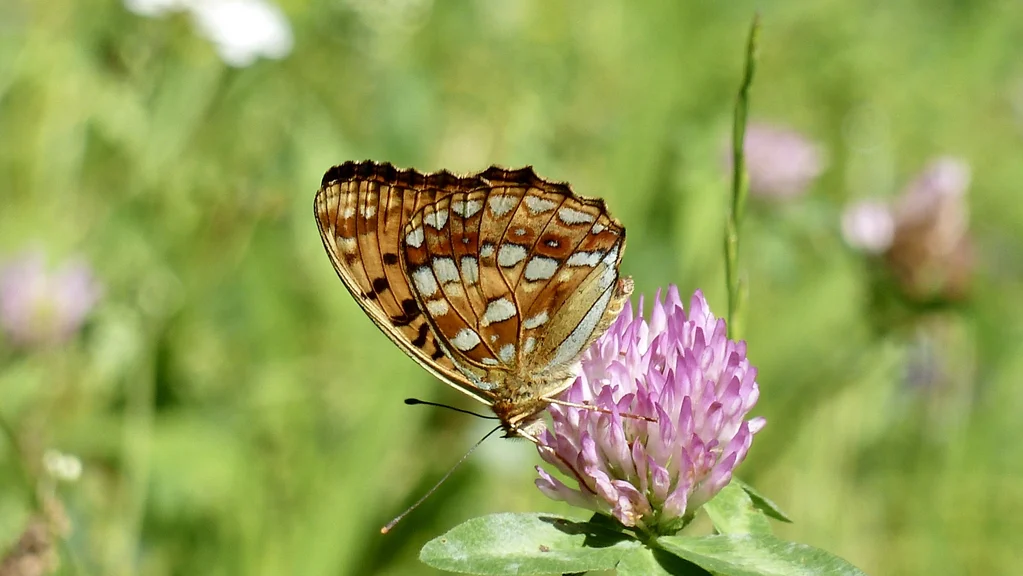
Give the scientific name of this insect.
Fabriciana adippe
